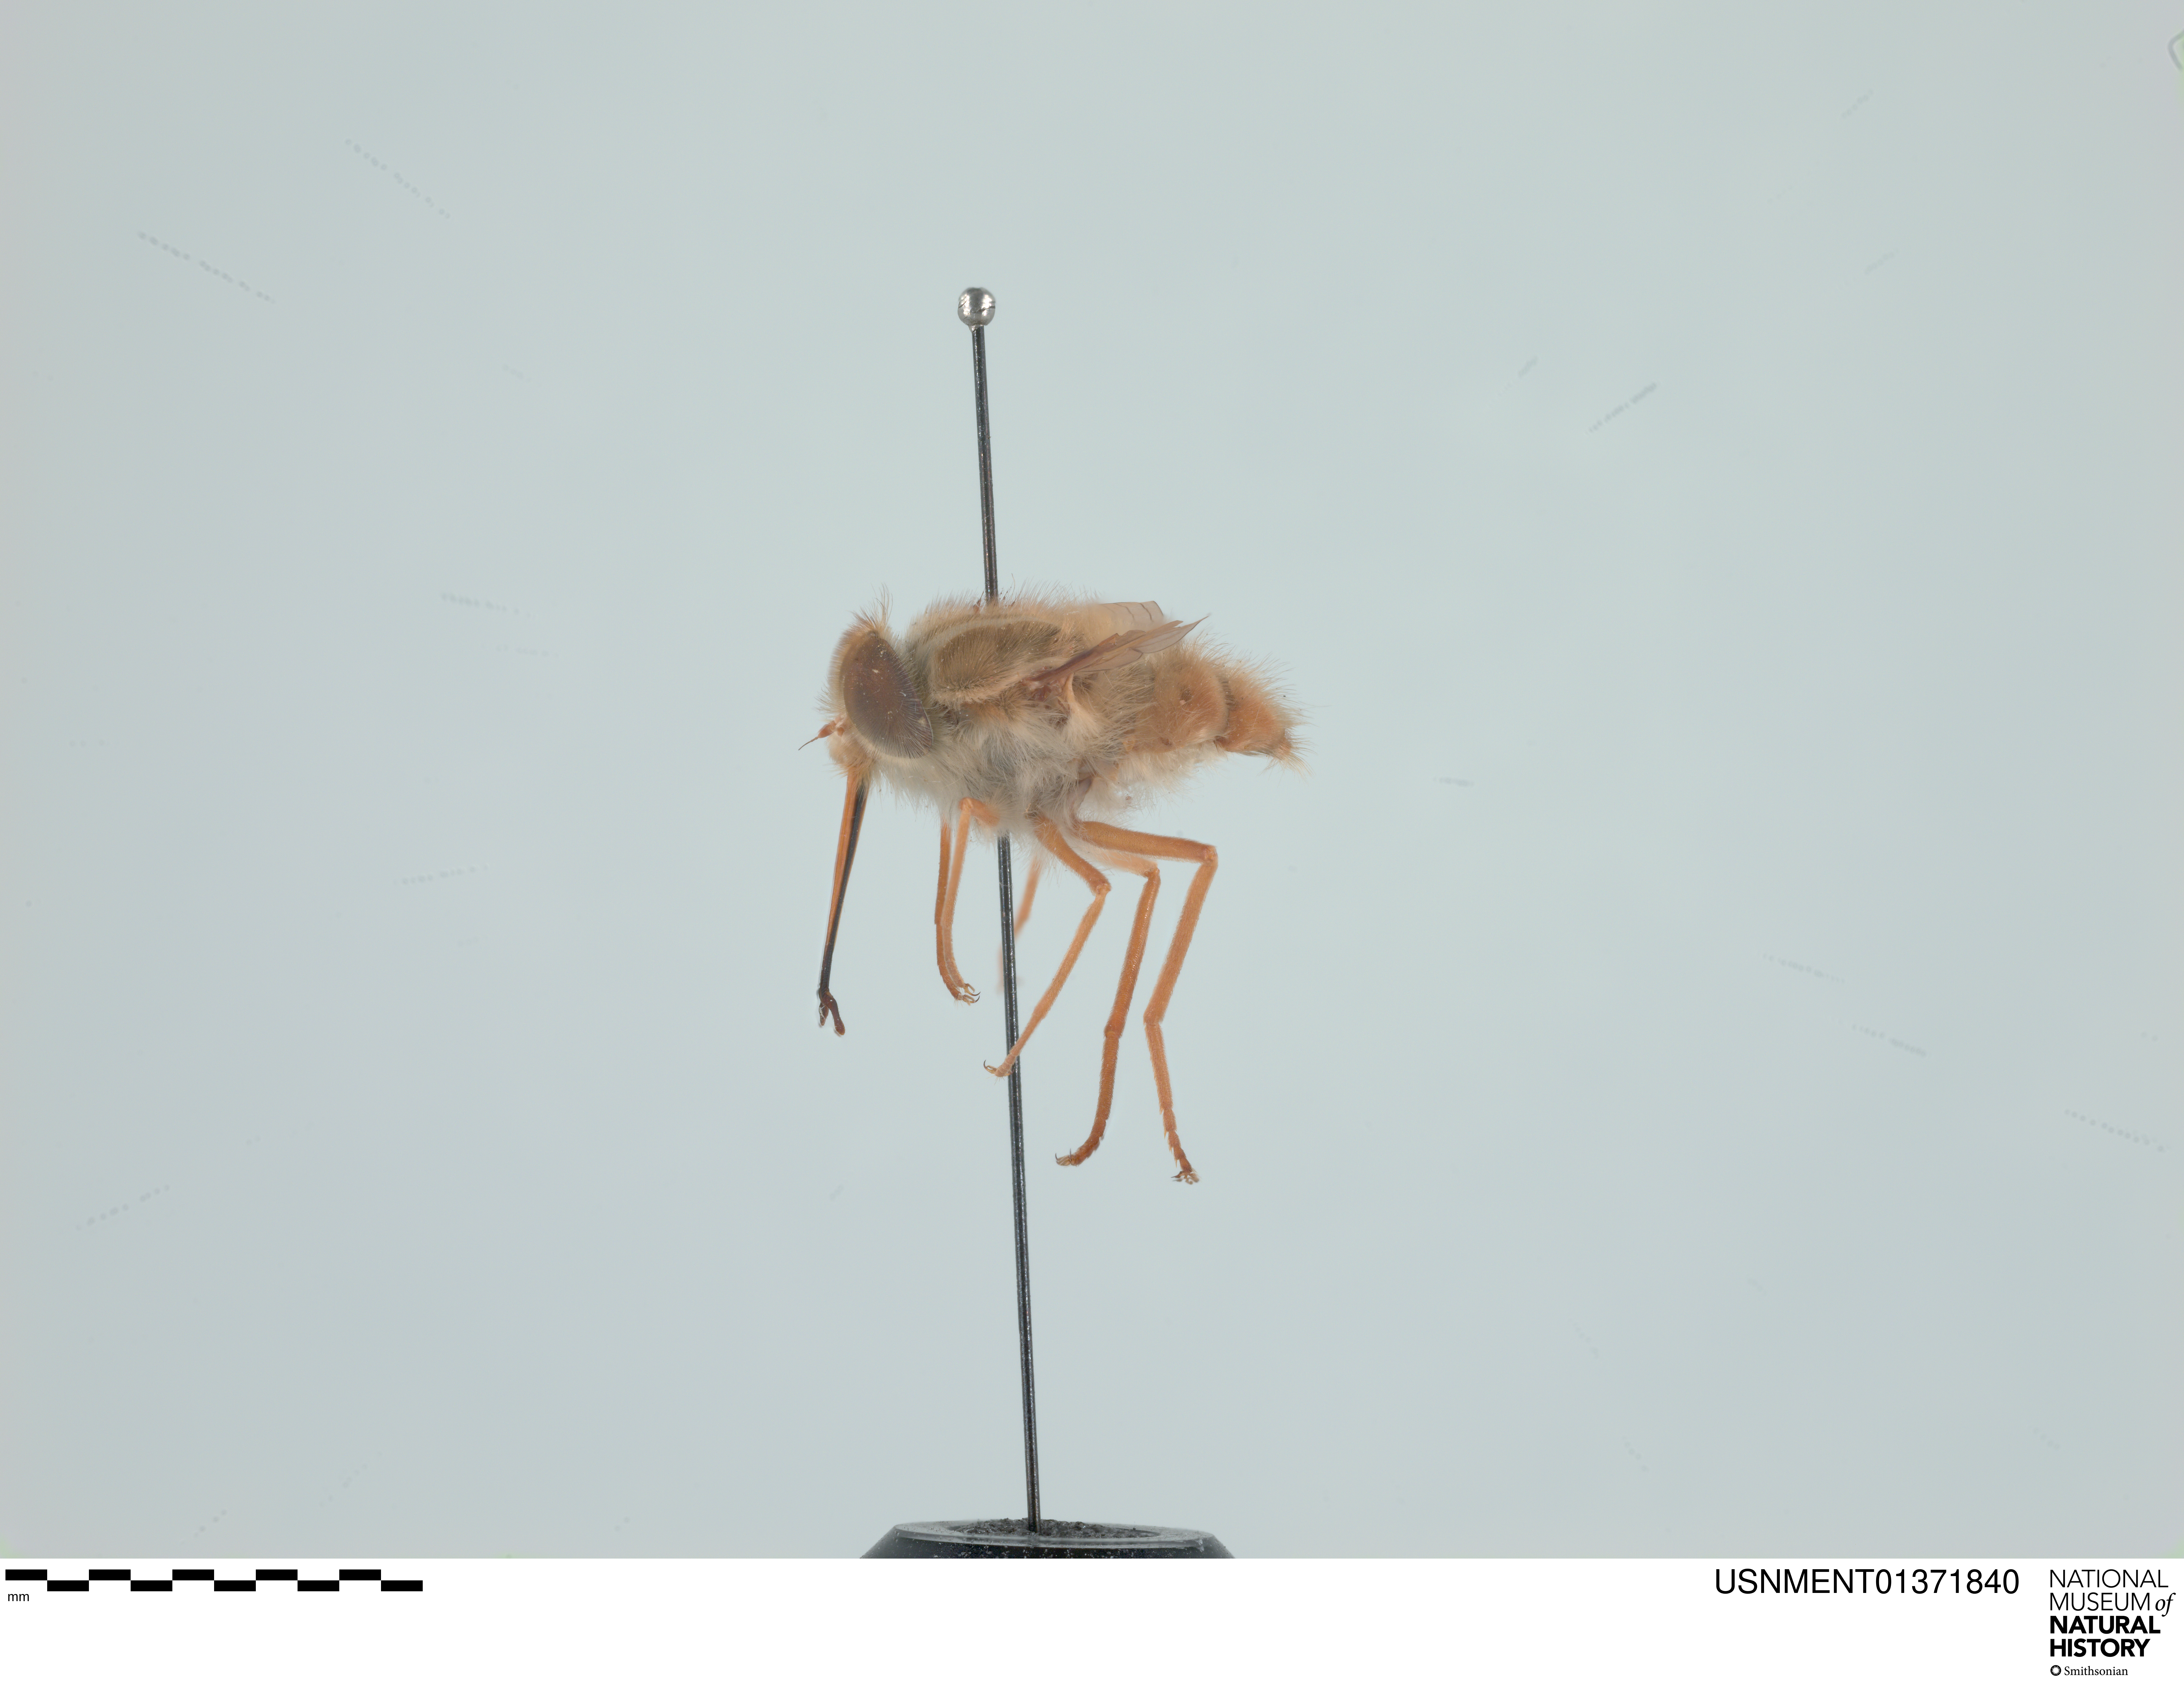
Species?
Trichophthalma subaurata
